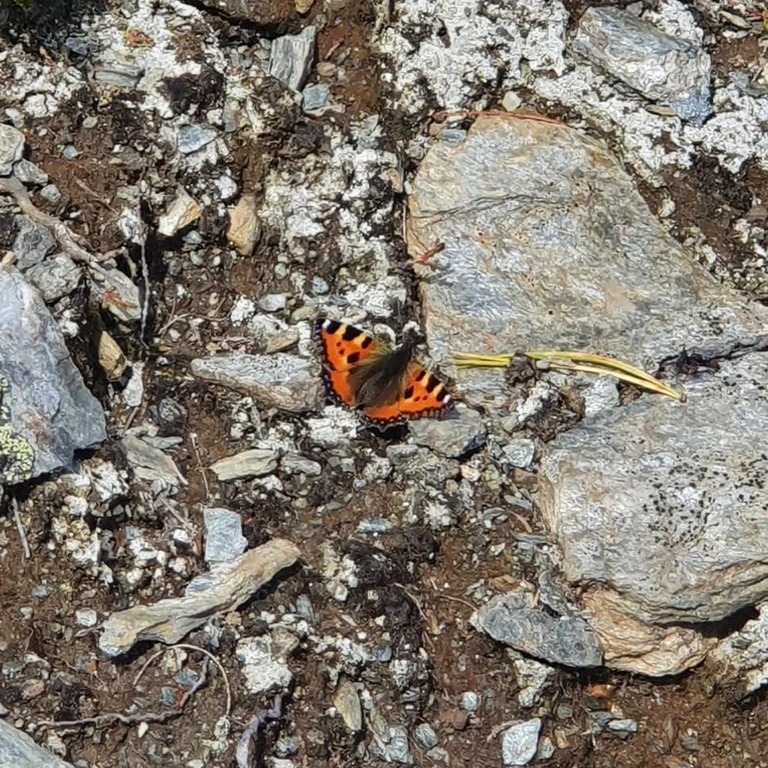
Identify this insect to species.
Aglais urticae
